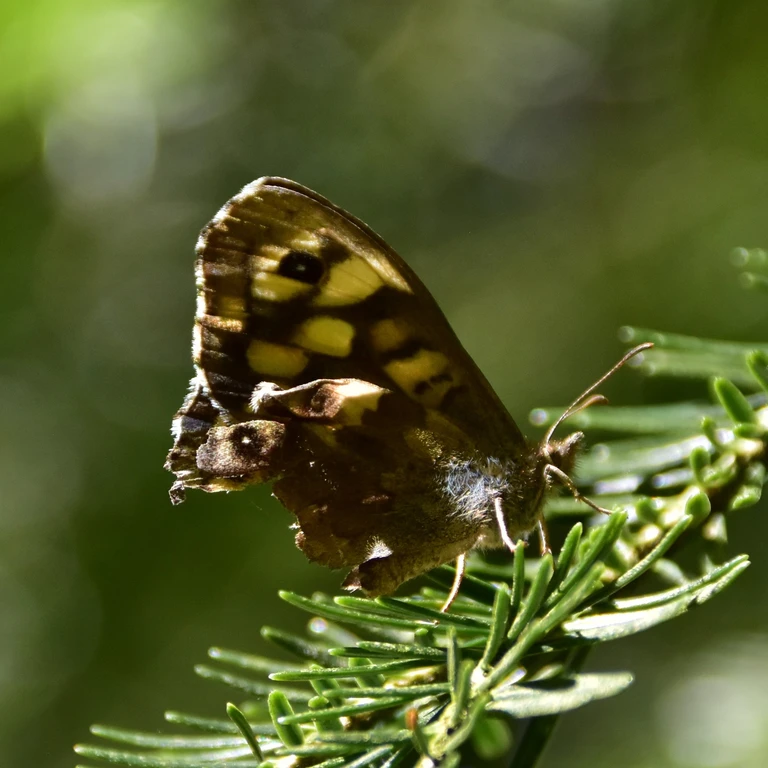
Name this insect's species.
Pararge aegeria
